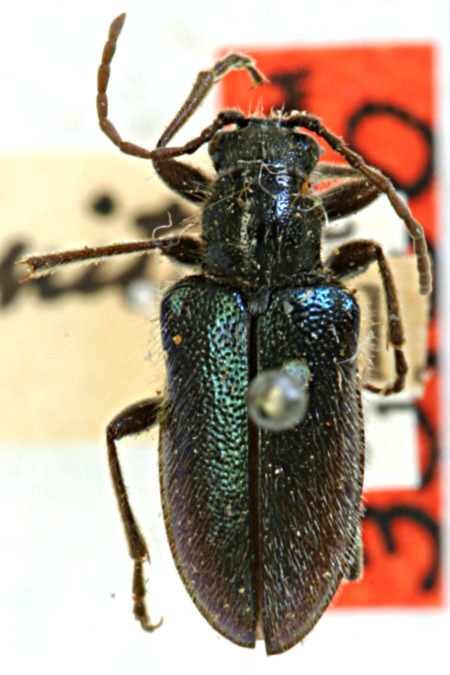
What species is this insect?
Brachysomida trinitatis (also Brachysomida californica)
